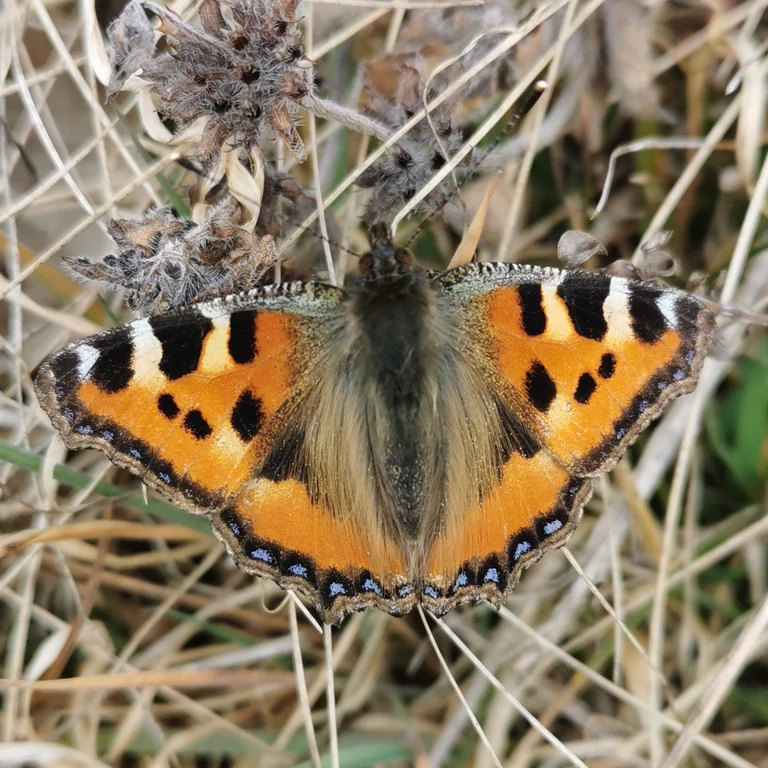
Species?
Aglais urticae
